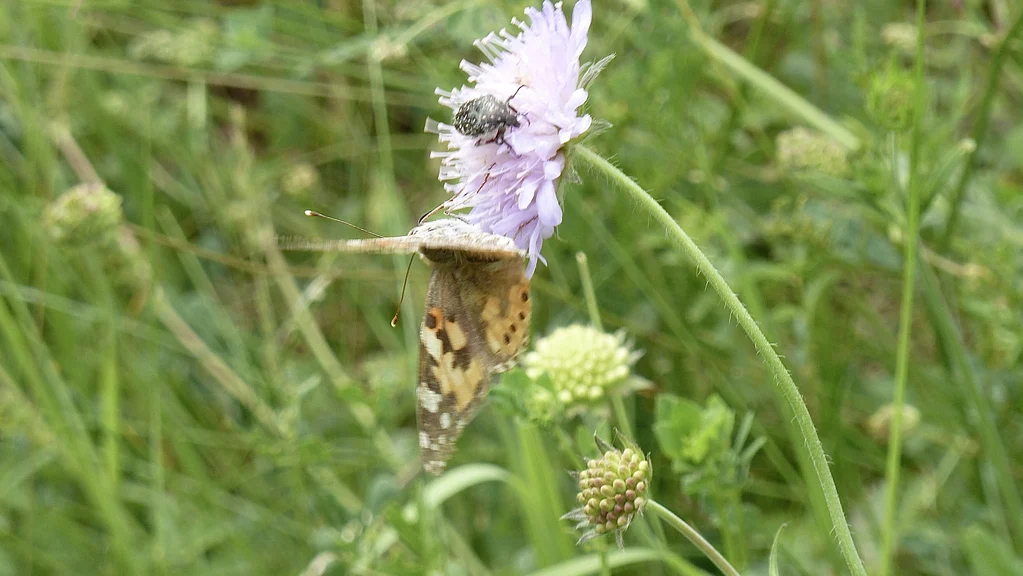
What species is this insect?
Vanessa cardui
